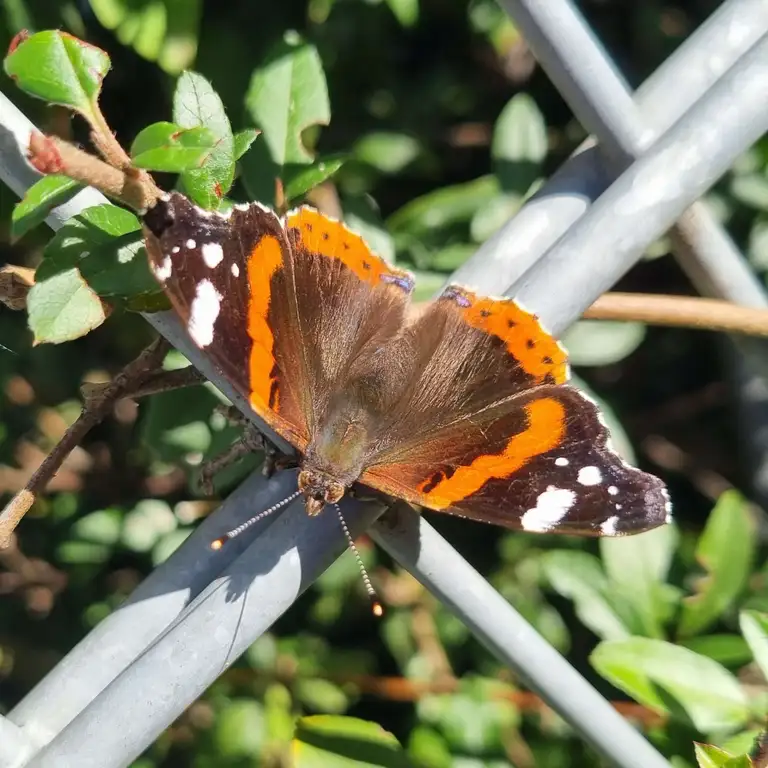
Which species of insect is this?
Vanessa atalanta
